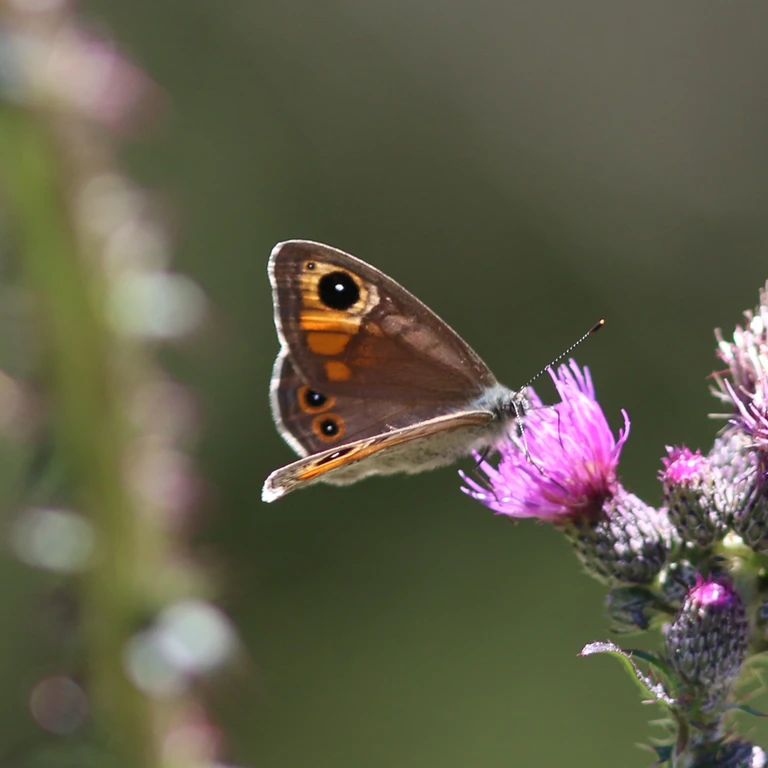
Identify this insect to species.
Lasiommata maera (also Pararge maera)
